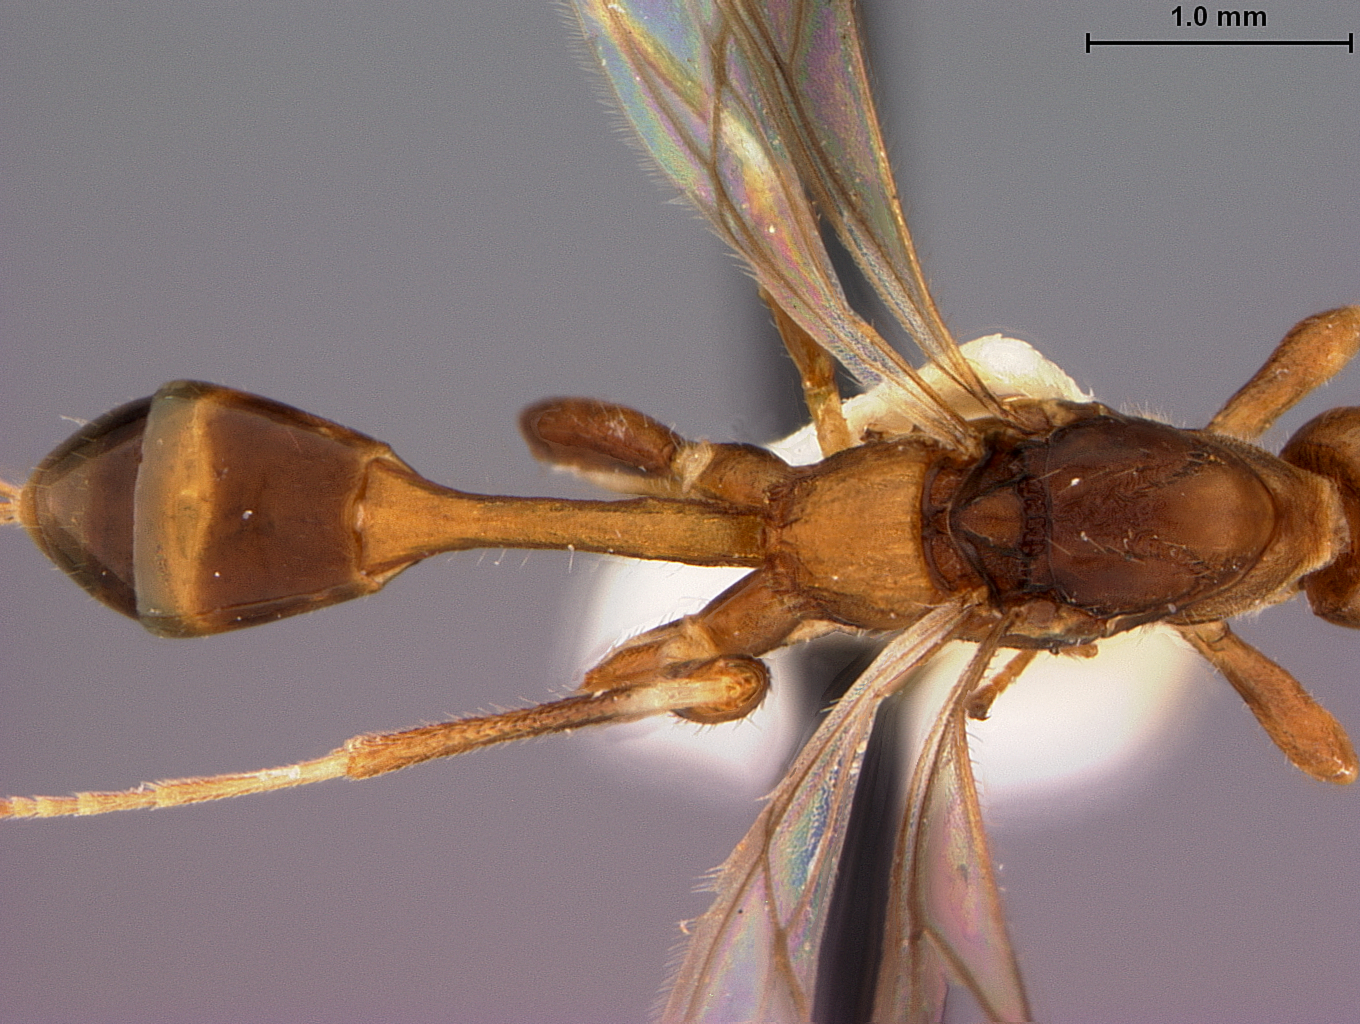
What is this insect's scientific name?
Spathius elegans
